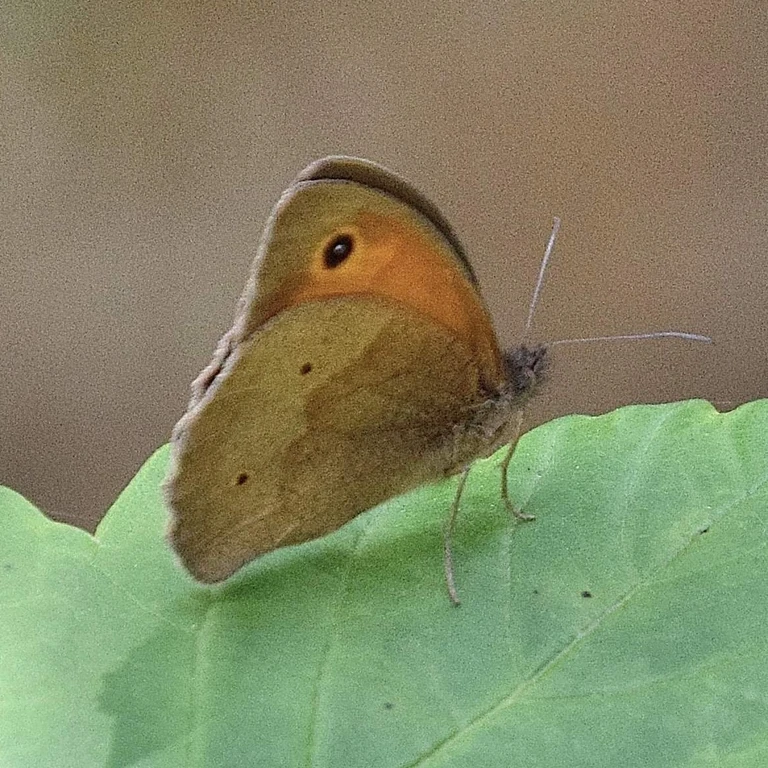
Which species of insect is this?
Maniola jurtina
